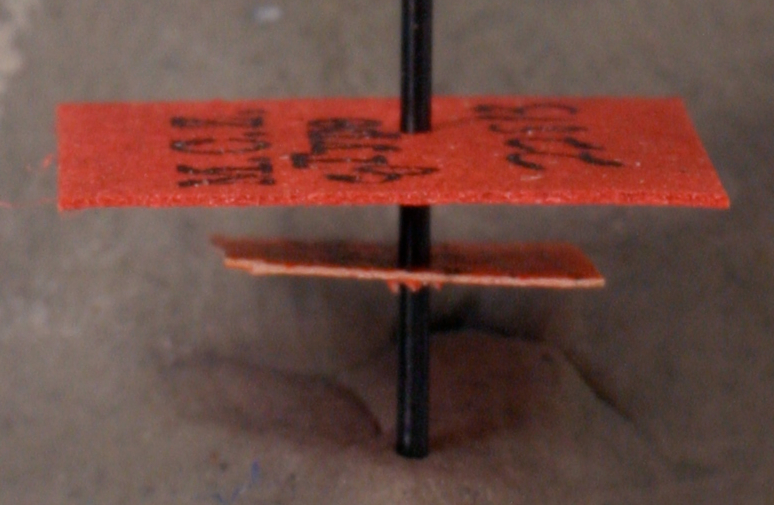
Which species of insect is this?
Pheidole cramptoni
